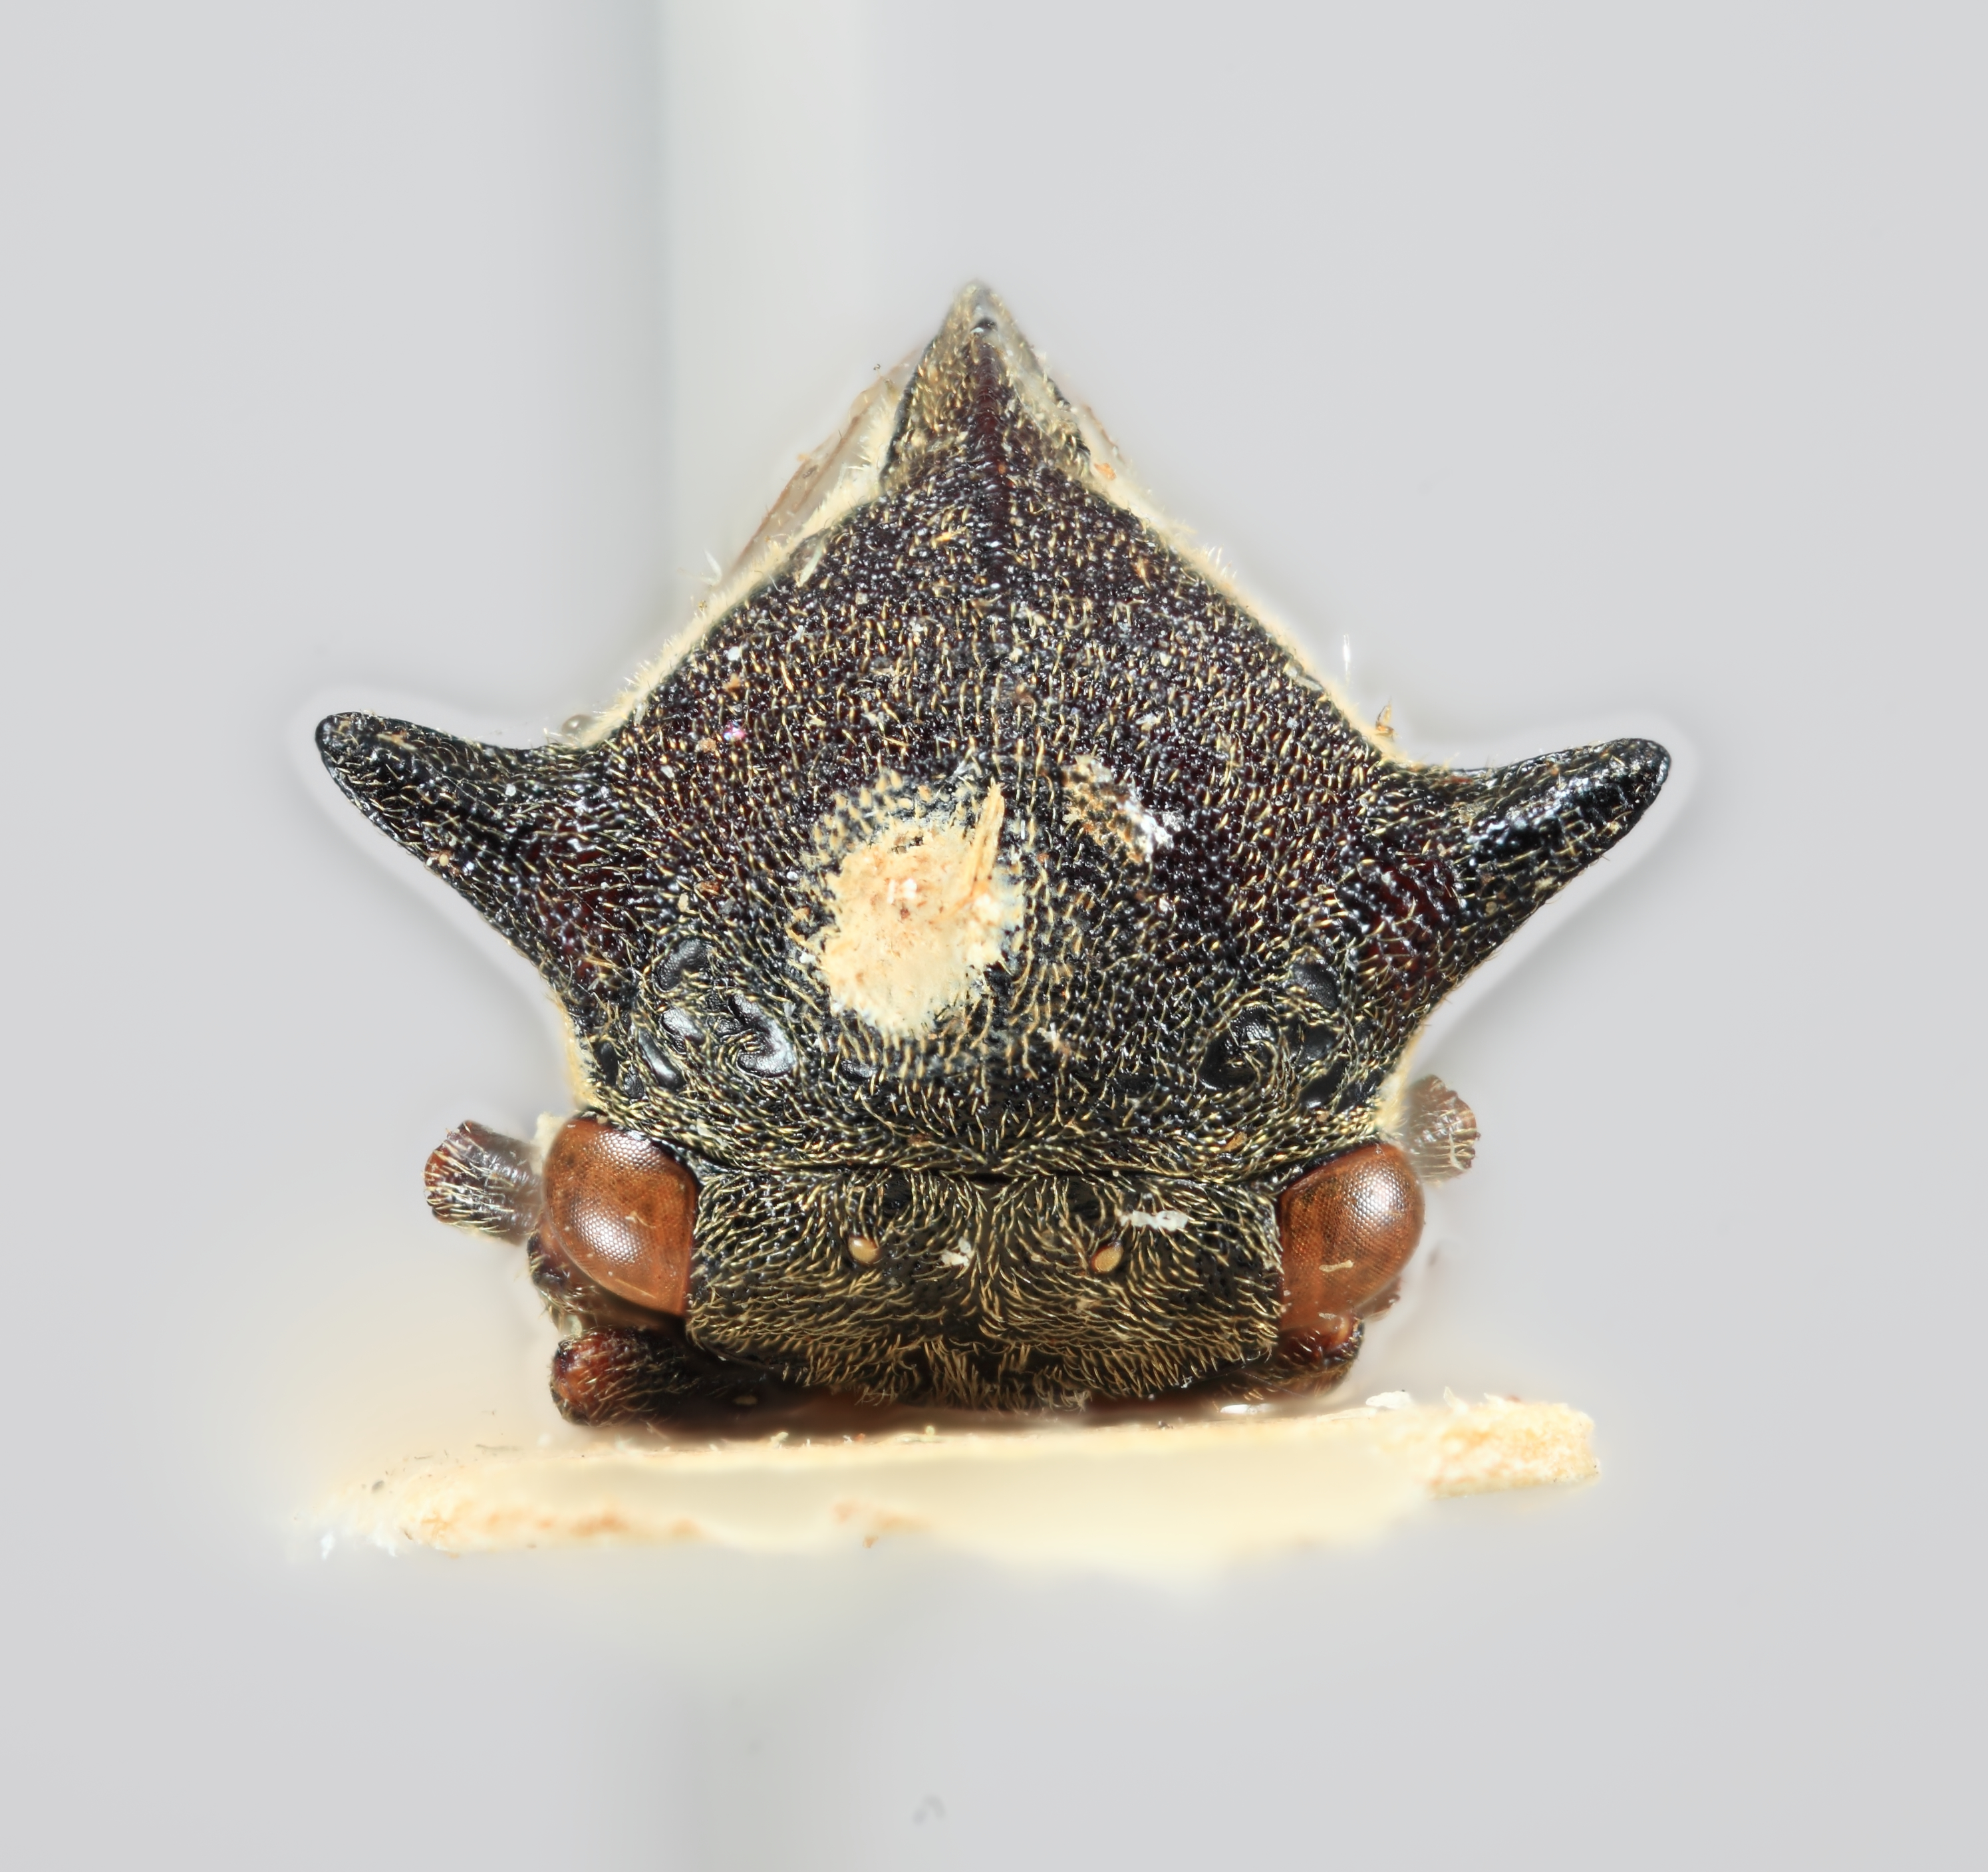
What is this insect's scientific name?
Sipylus rotundatus
